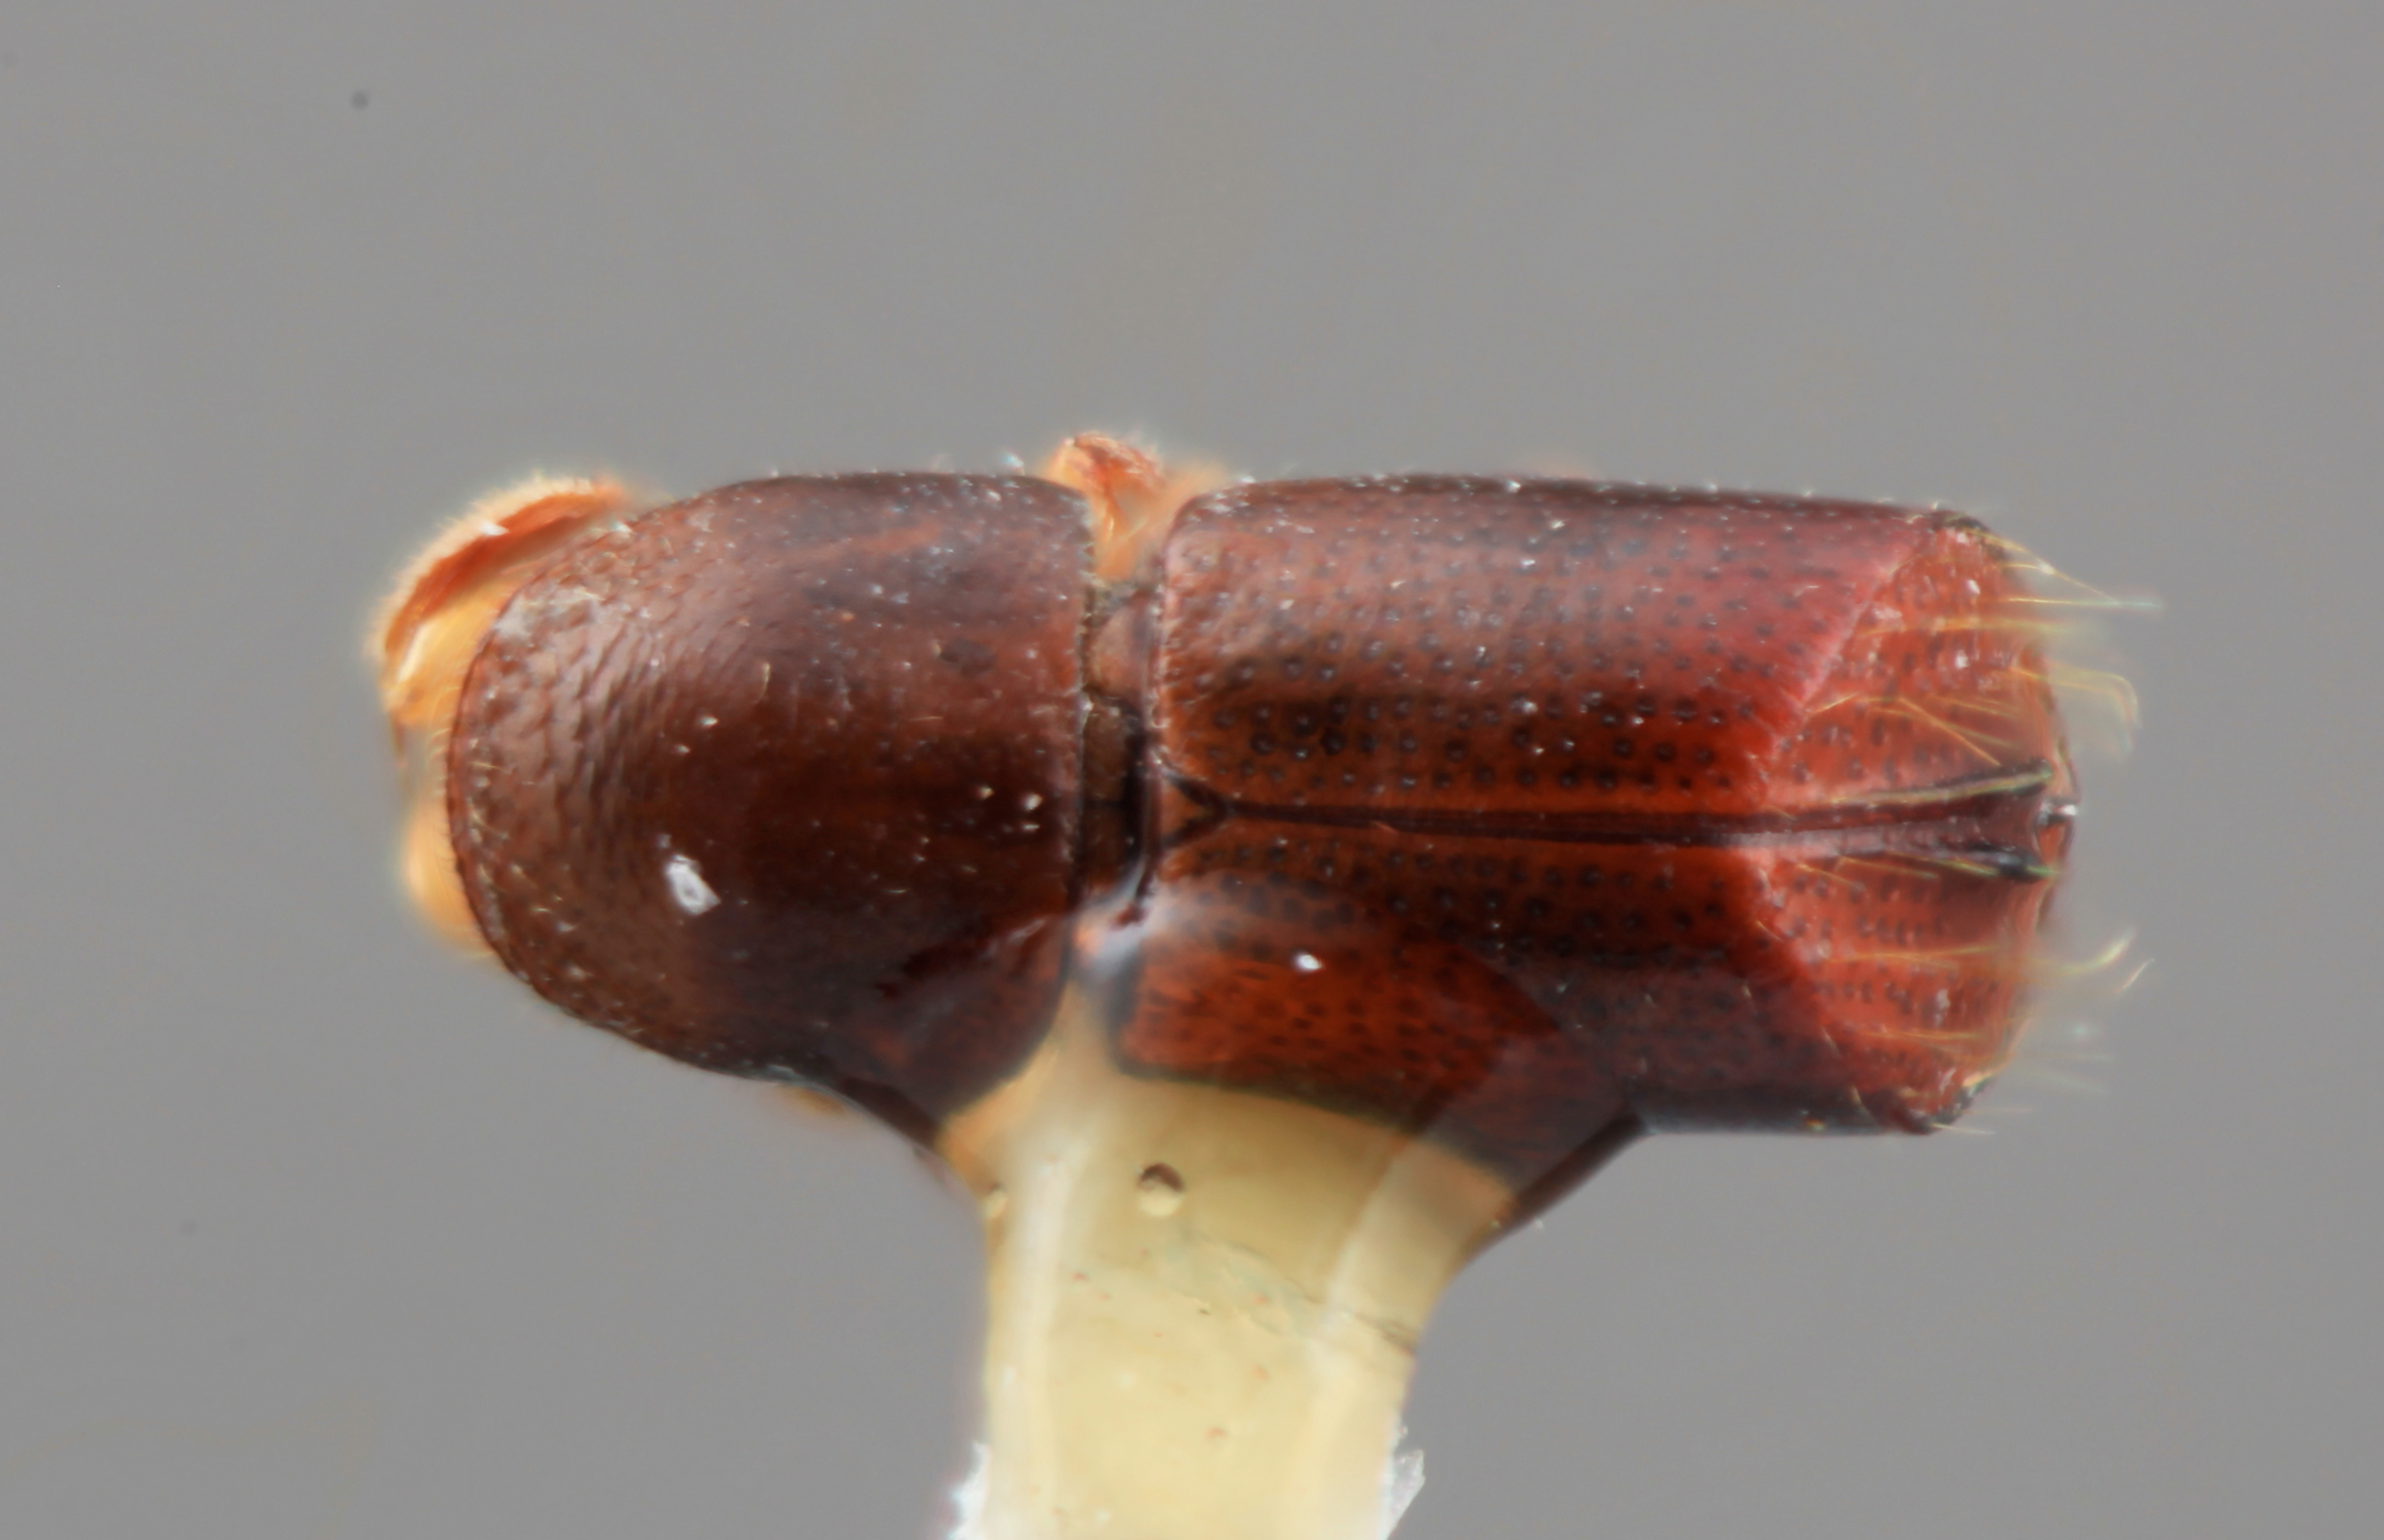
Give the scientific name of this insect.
Corthylus serratus
